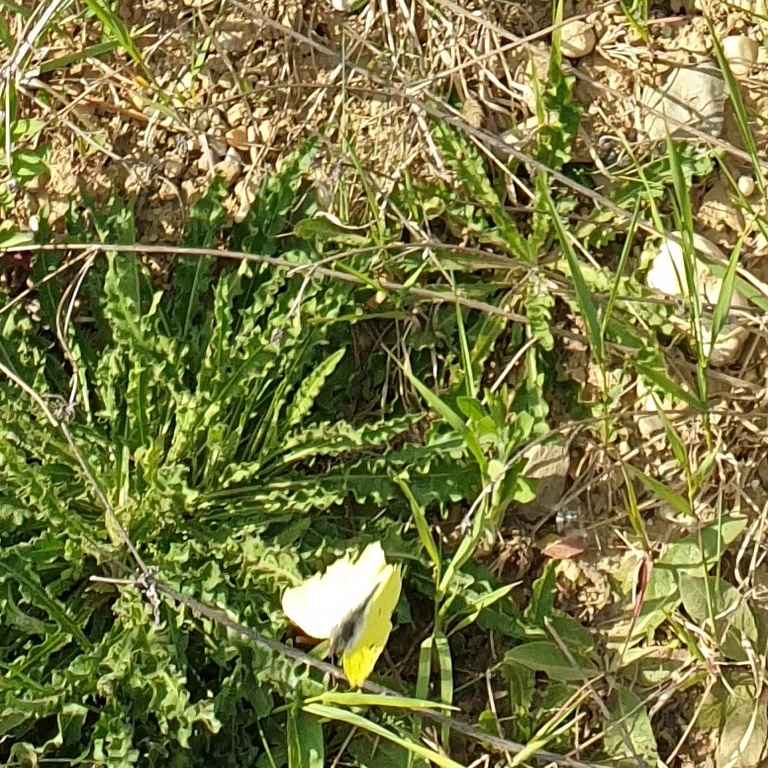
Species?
Gonepteryx rhamni
